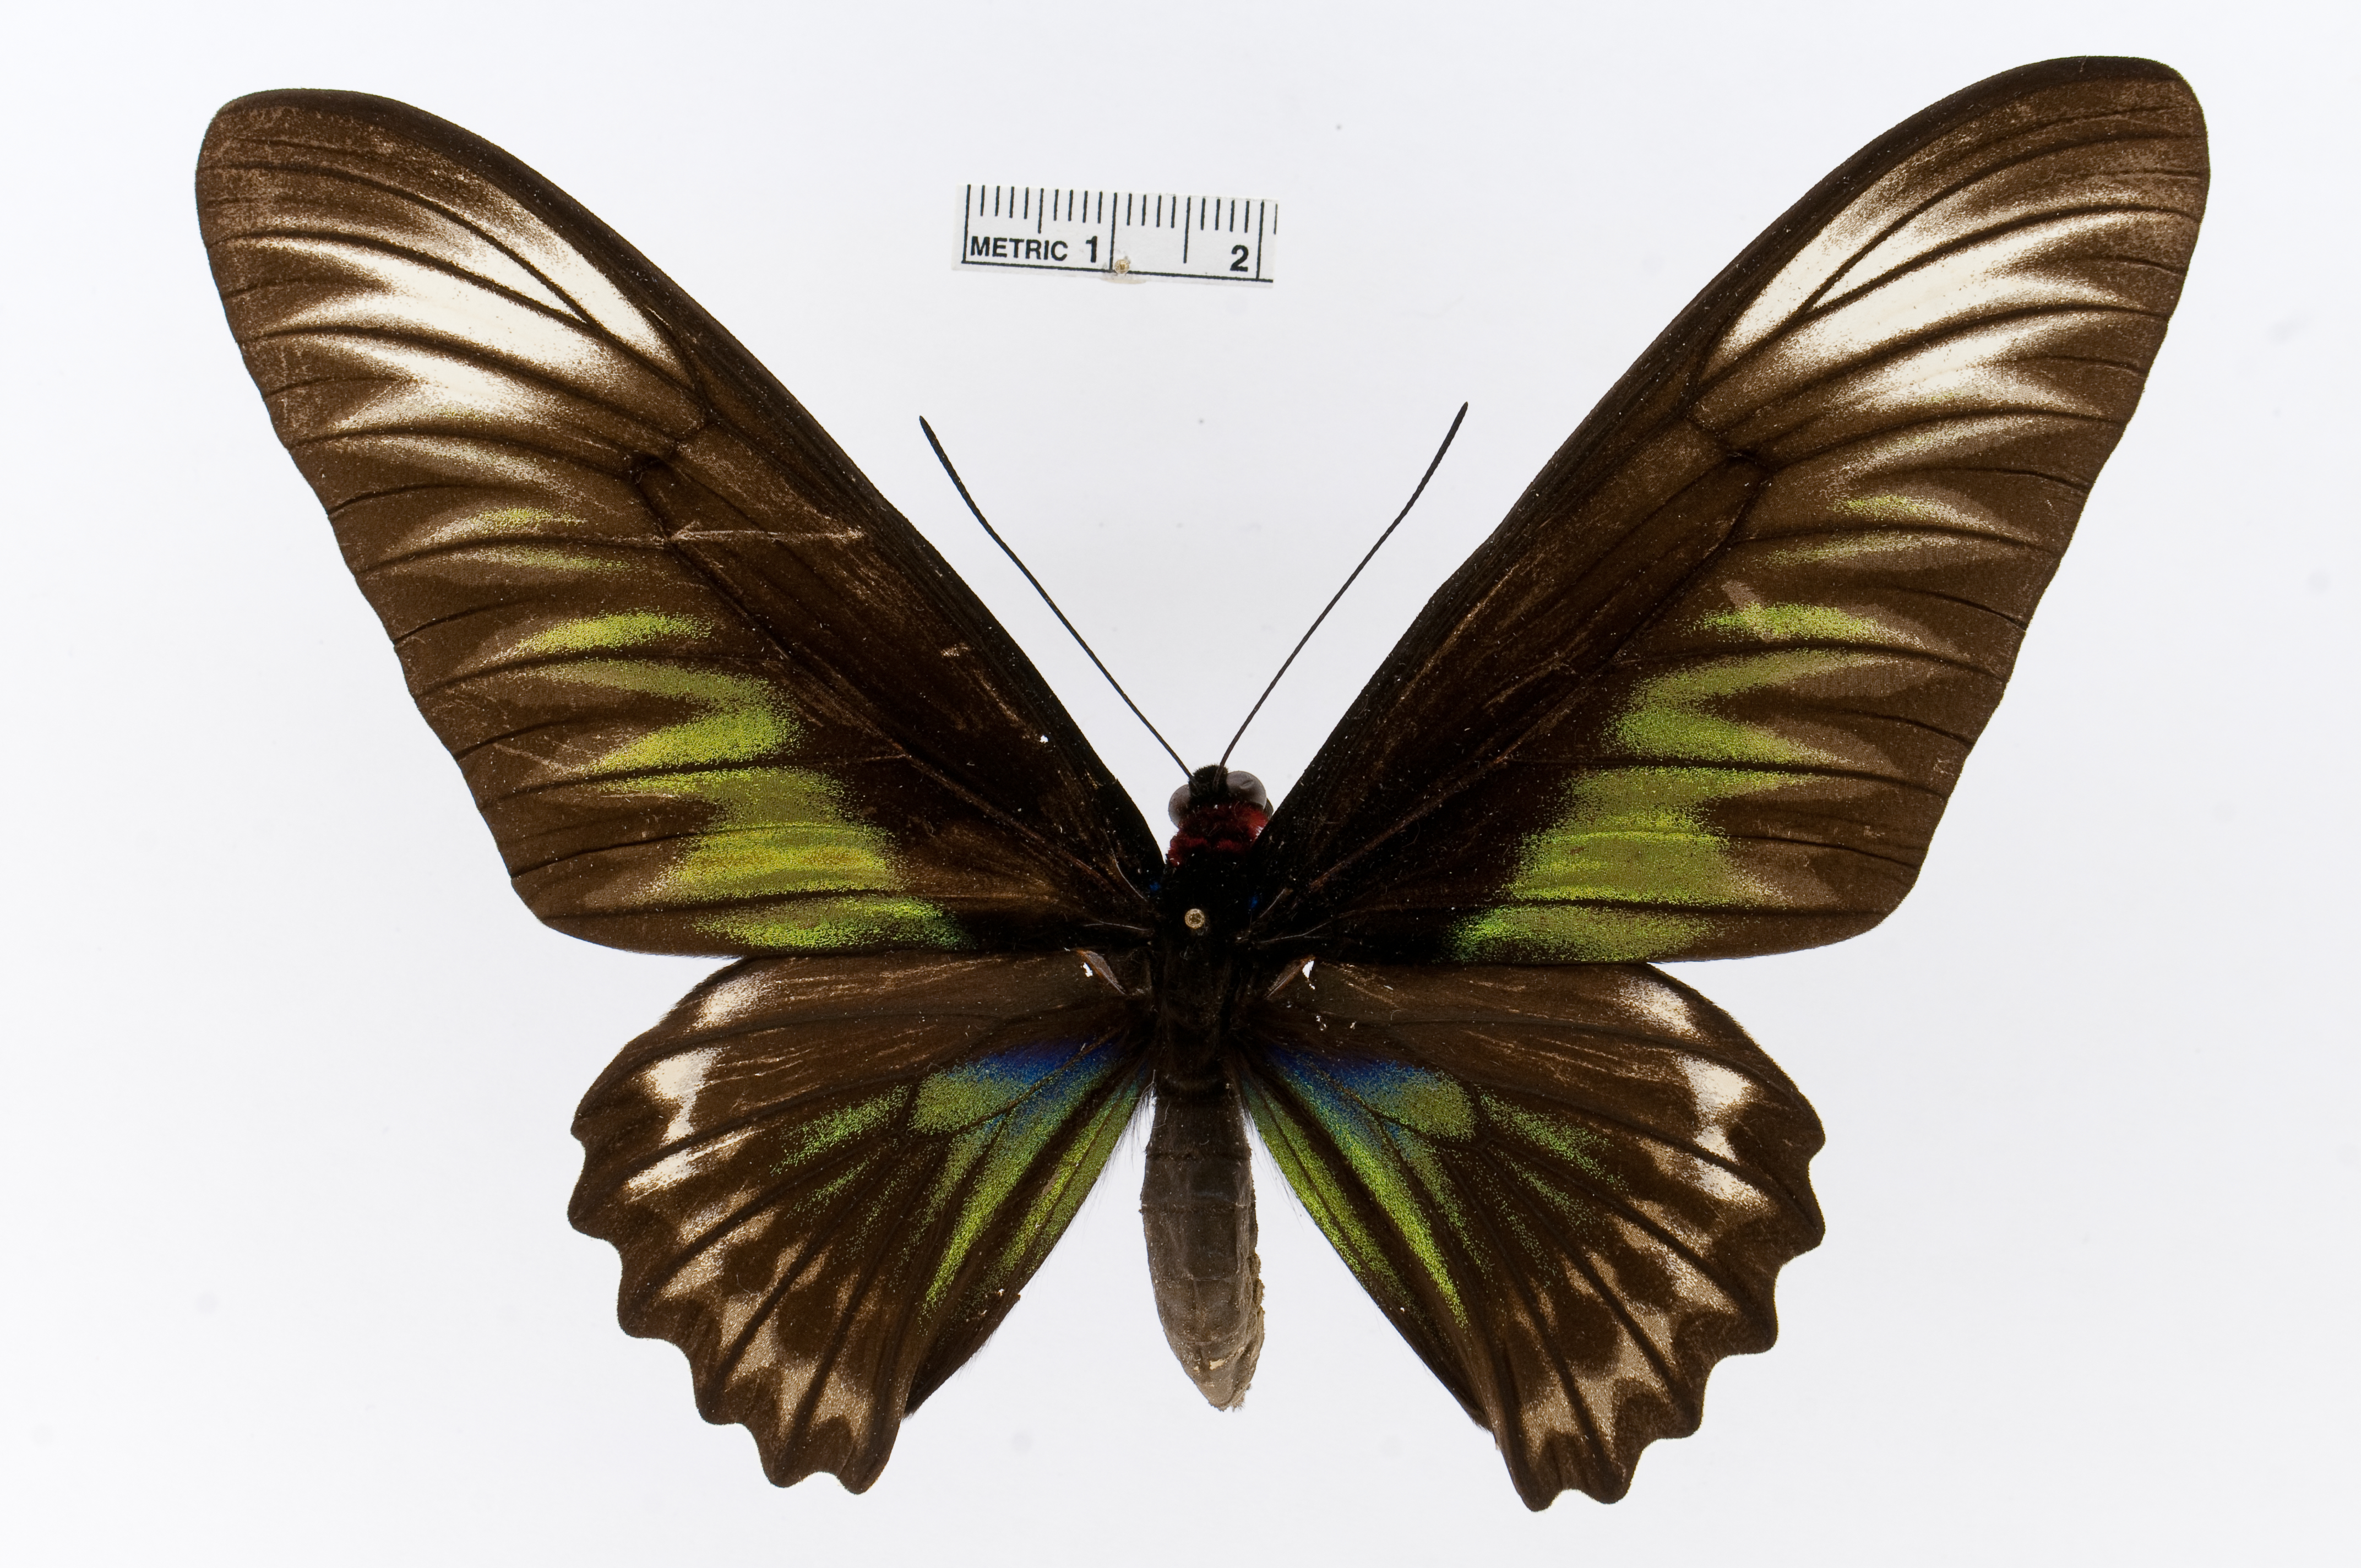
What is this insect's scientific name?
Trogonoptera brookiana
